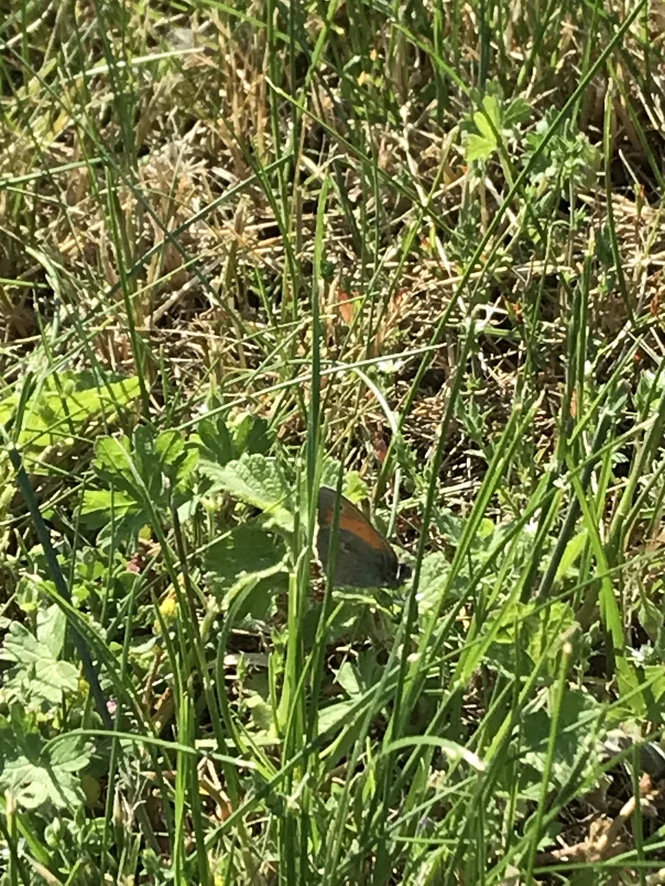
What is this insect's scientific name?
Coenonympha pamphilus
